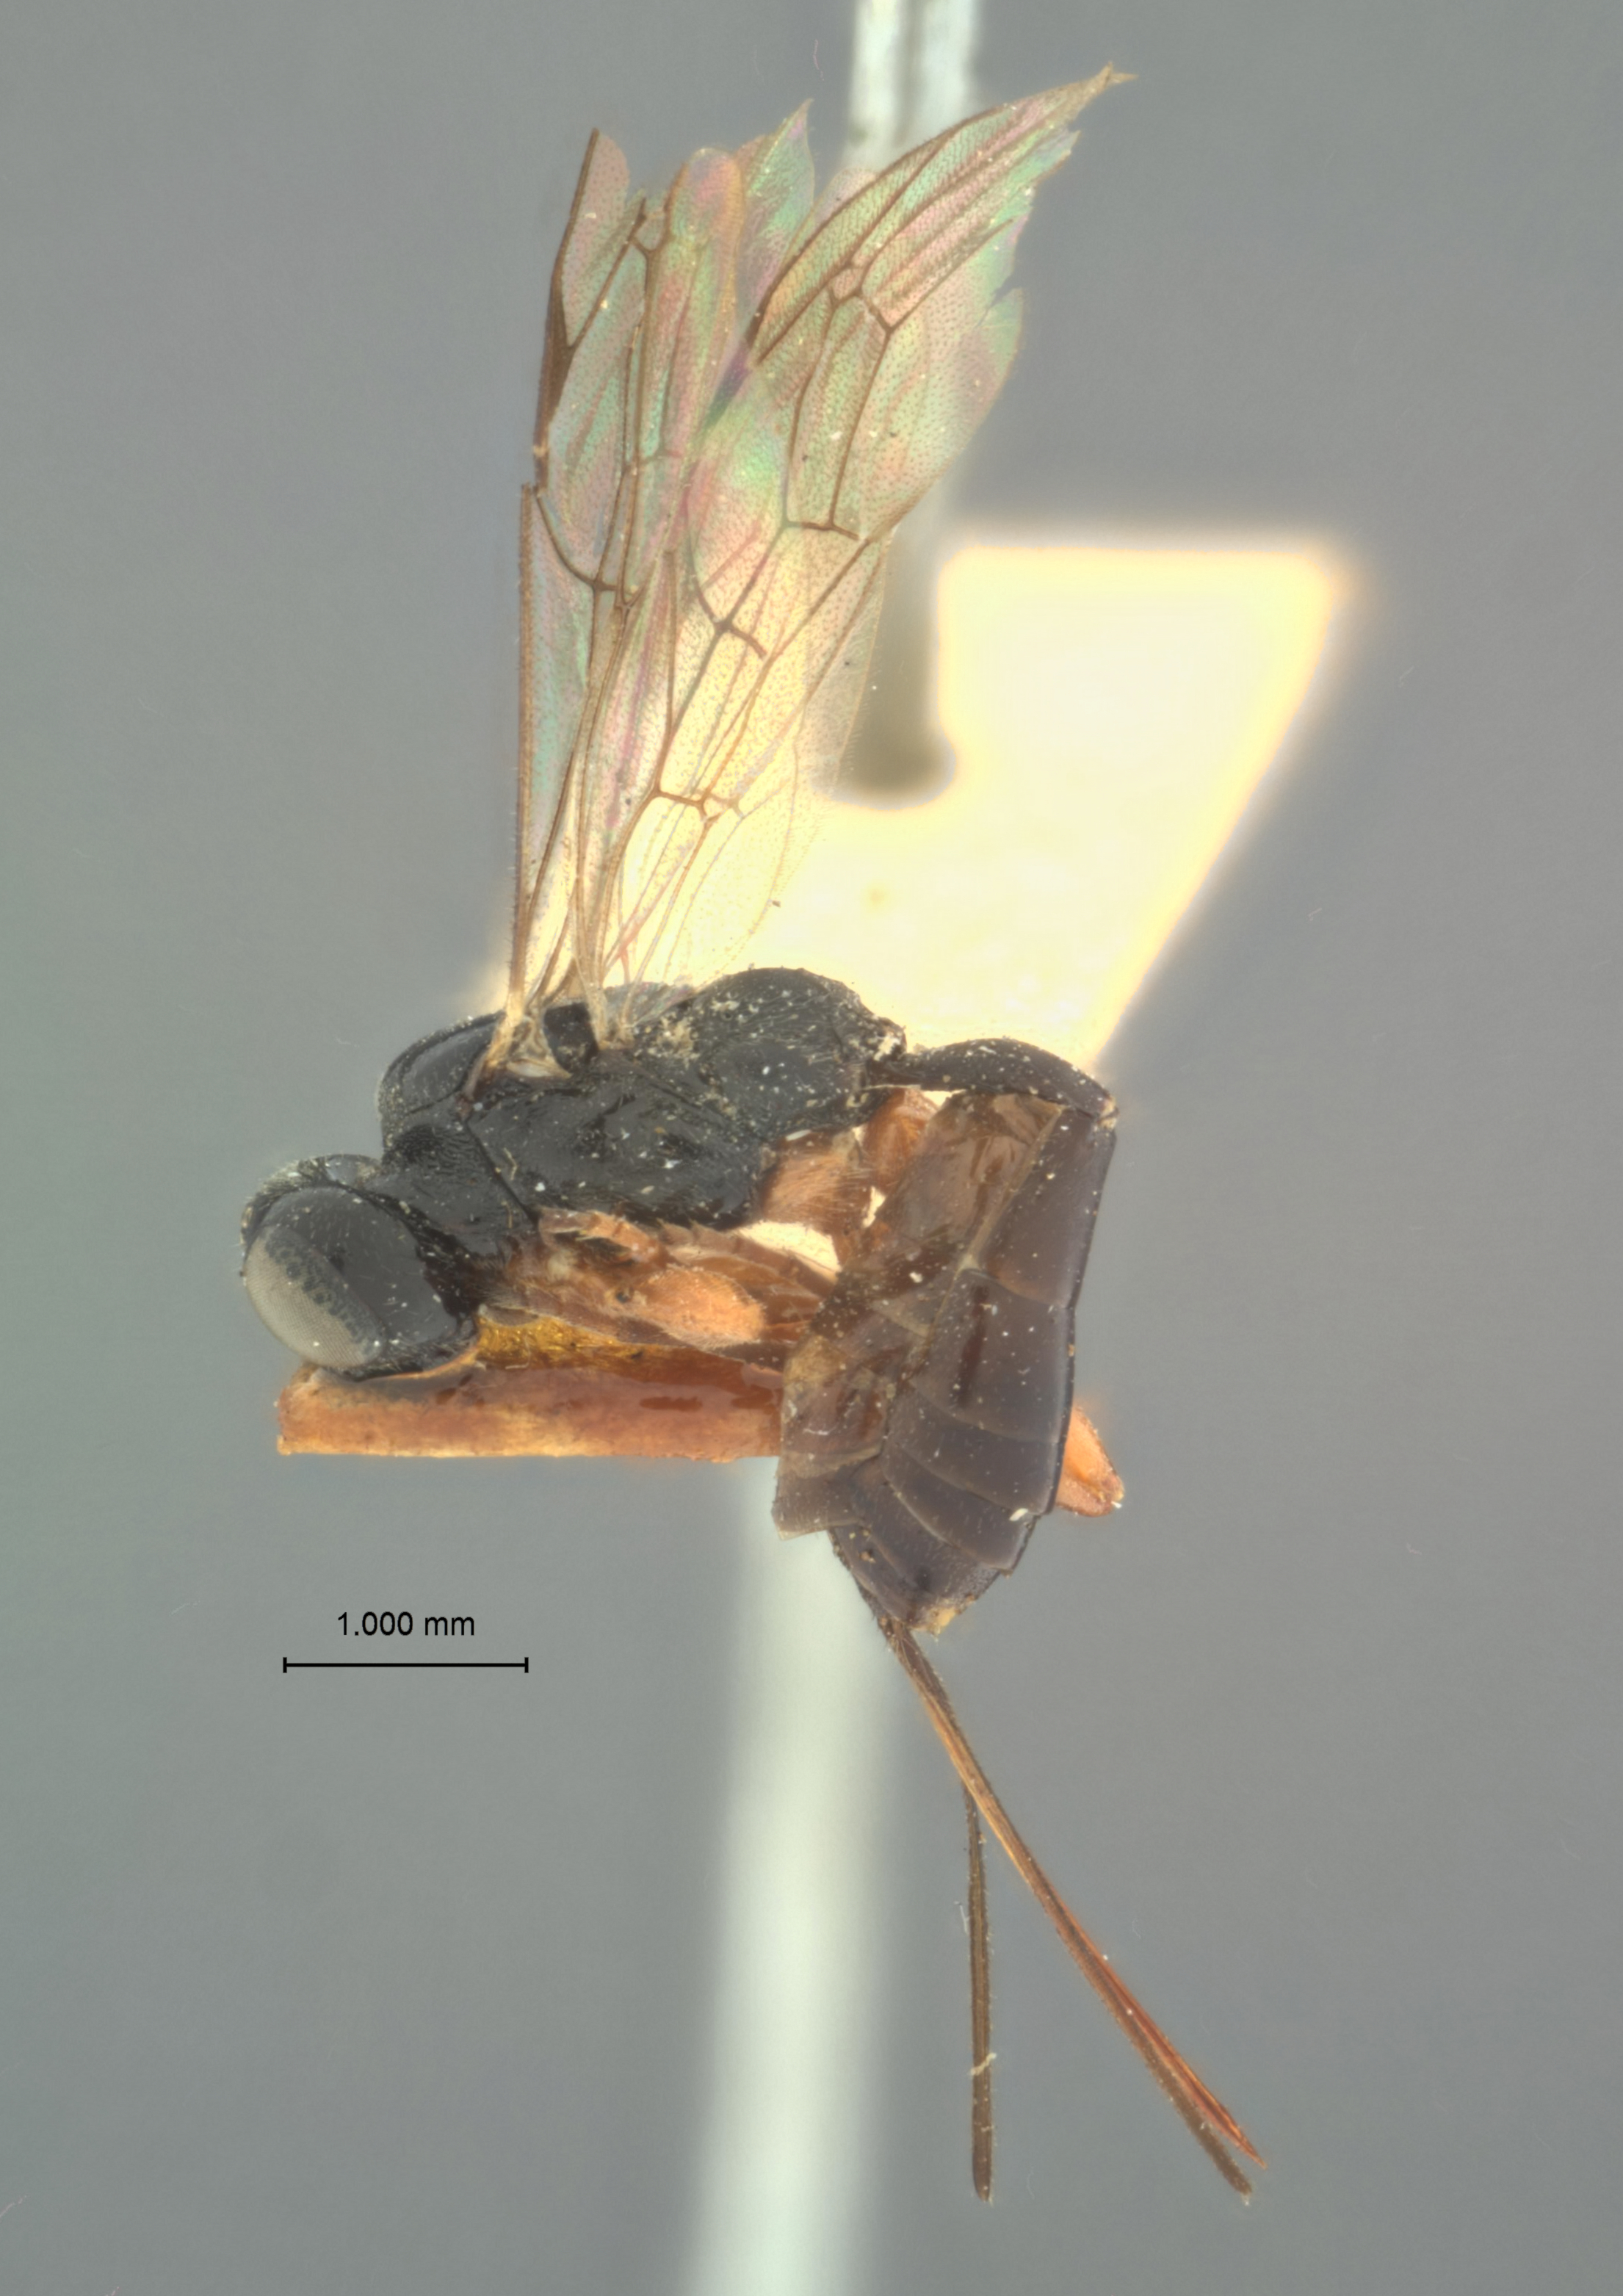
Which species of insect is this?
Phygadeuon ater
